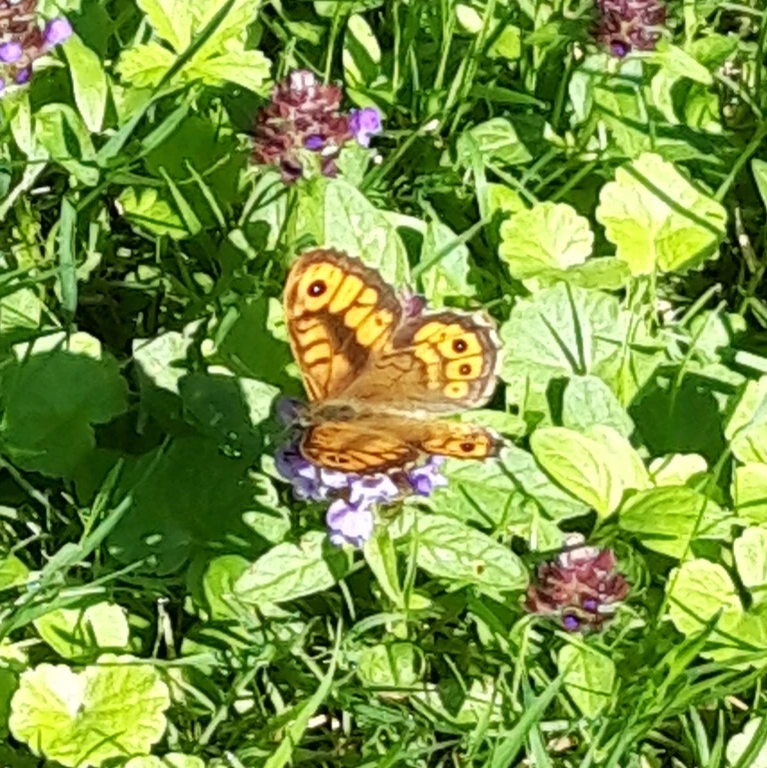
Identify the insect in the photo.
Lasiommata megera (also Pararge megera)
